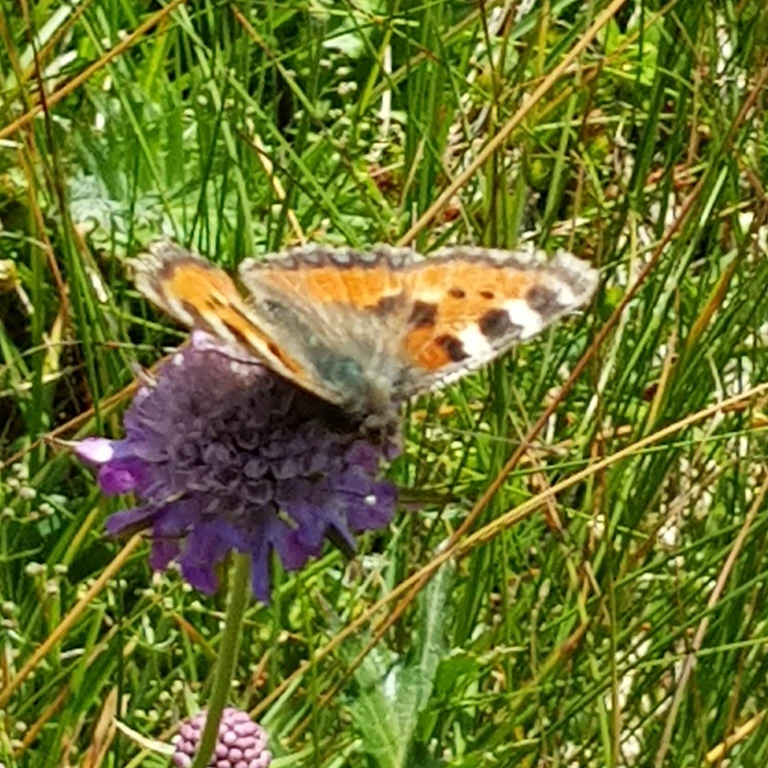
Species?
Aglais urticae
